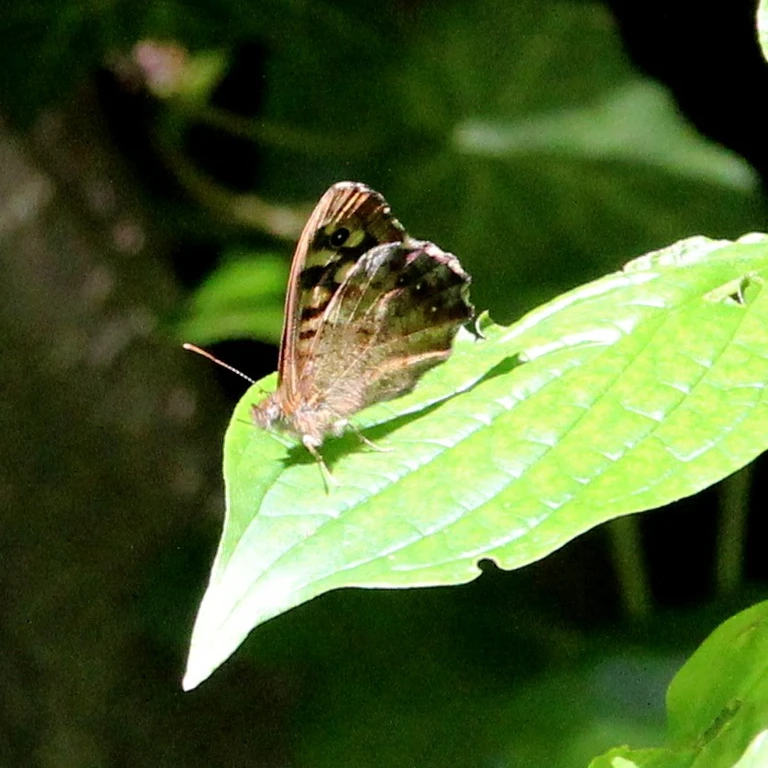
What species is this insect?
Pararge aegeria
